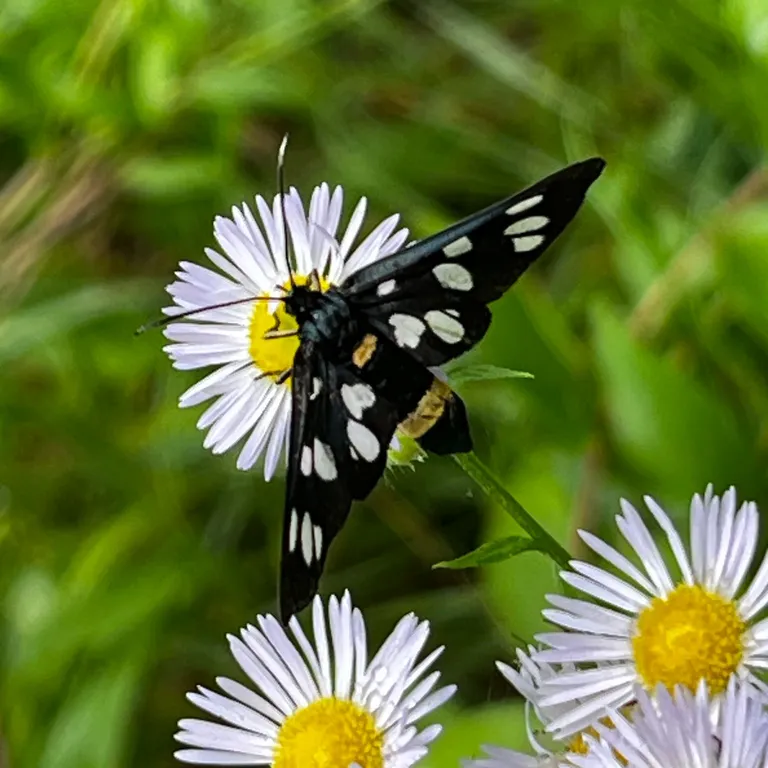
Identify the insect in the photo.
Amata phegea
